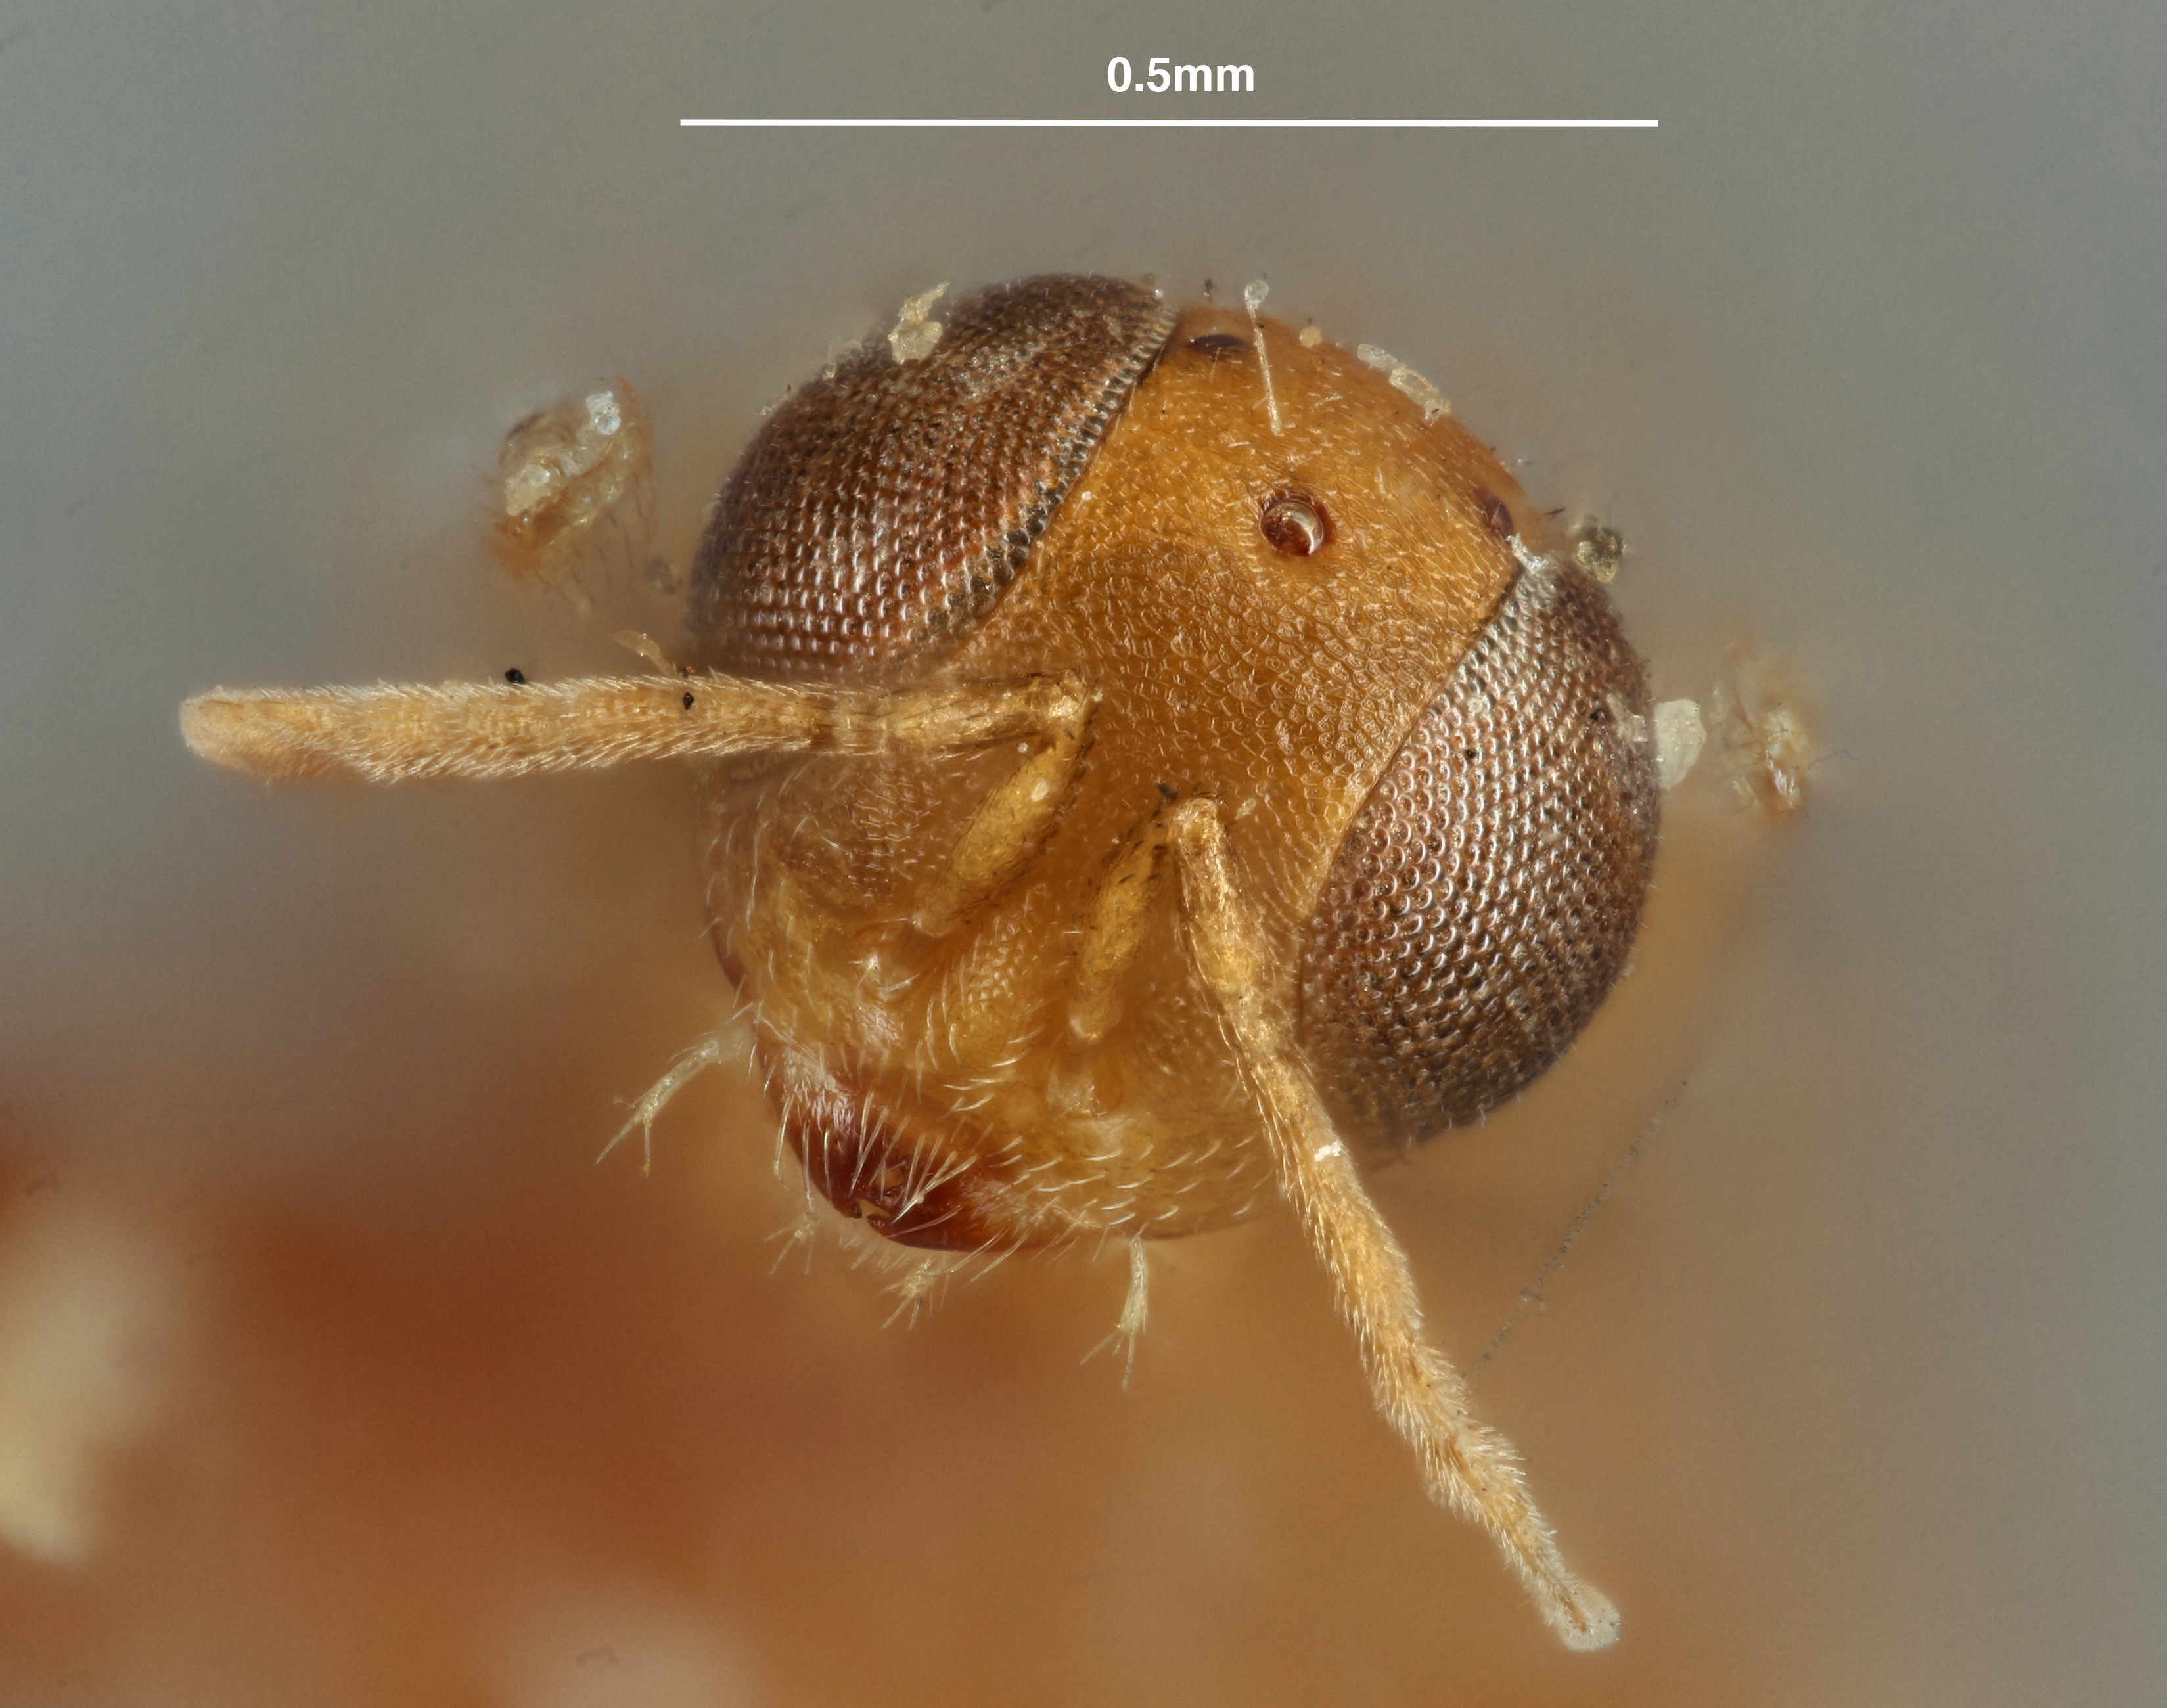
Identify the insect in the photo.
Meromyzobia unifasciata
